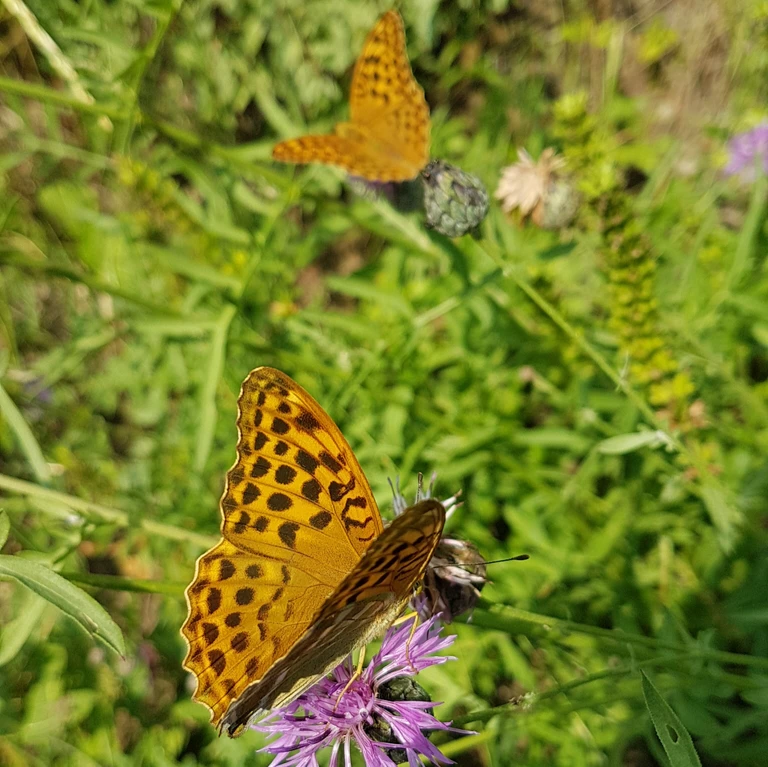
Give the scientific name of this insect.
Argynnis paphia
